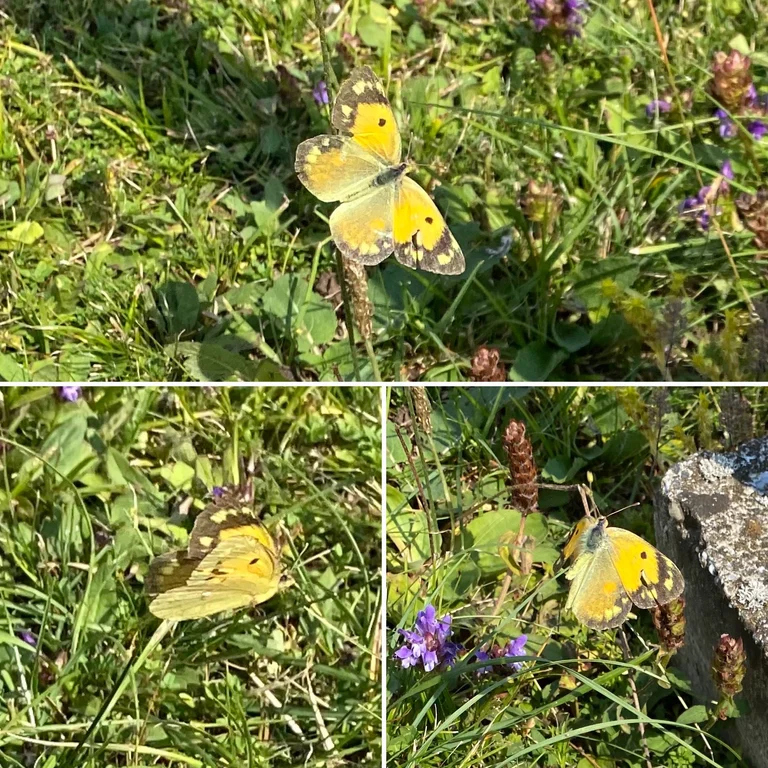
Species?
Colias croceus
